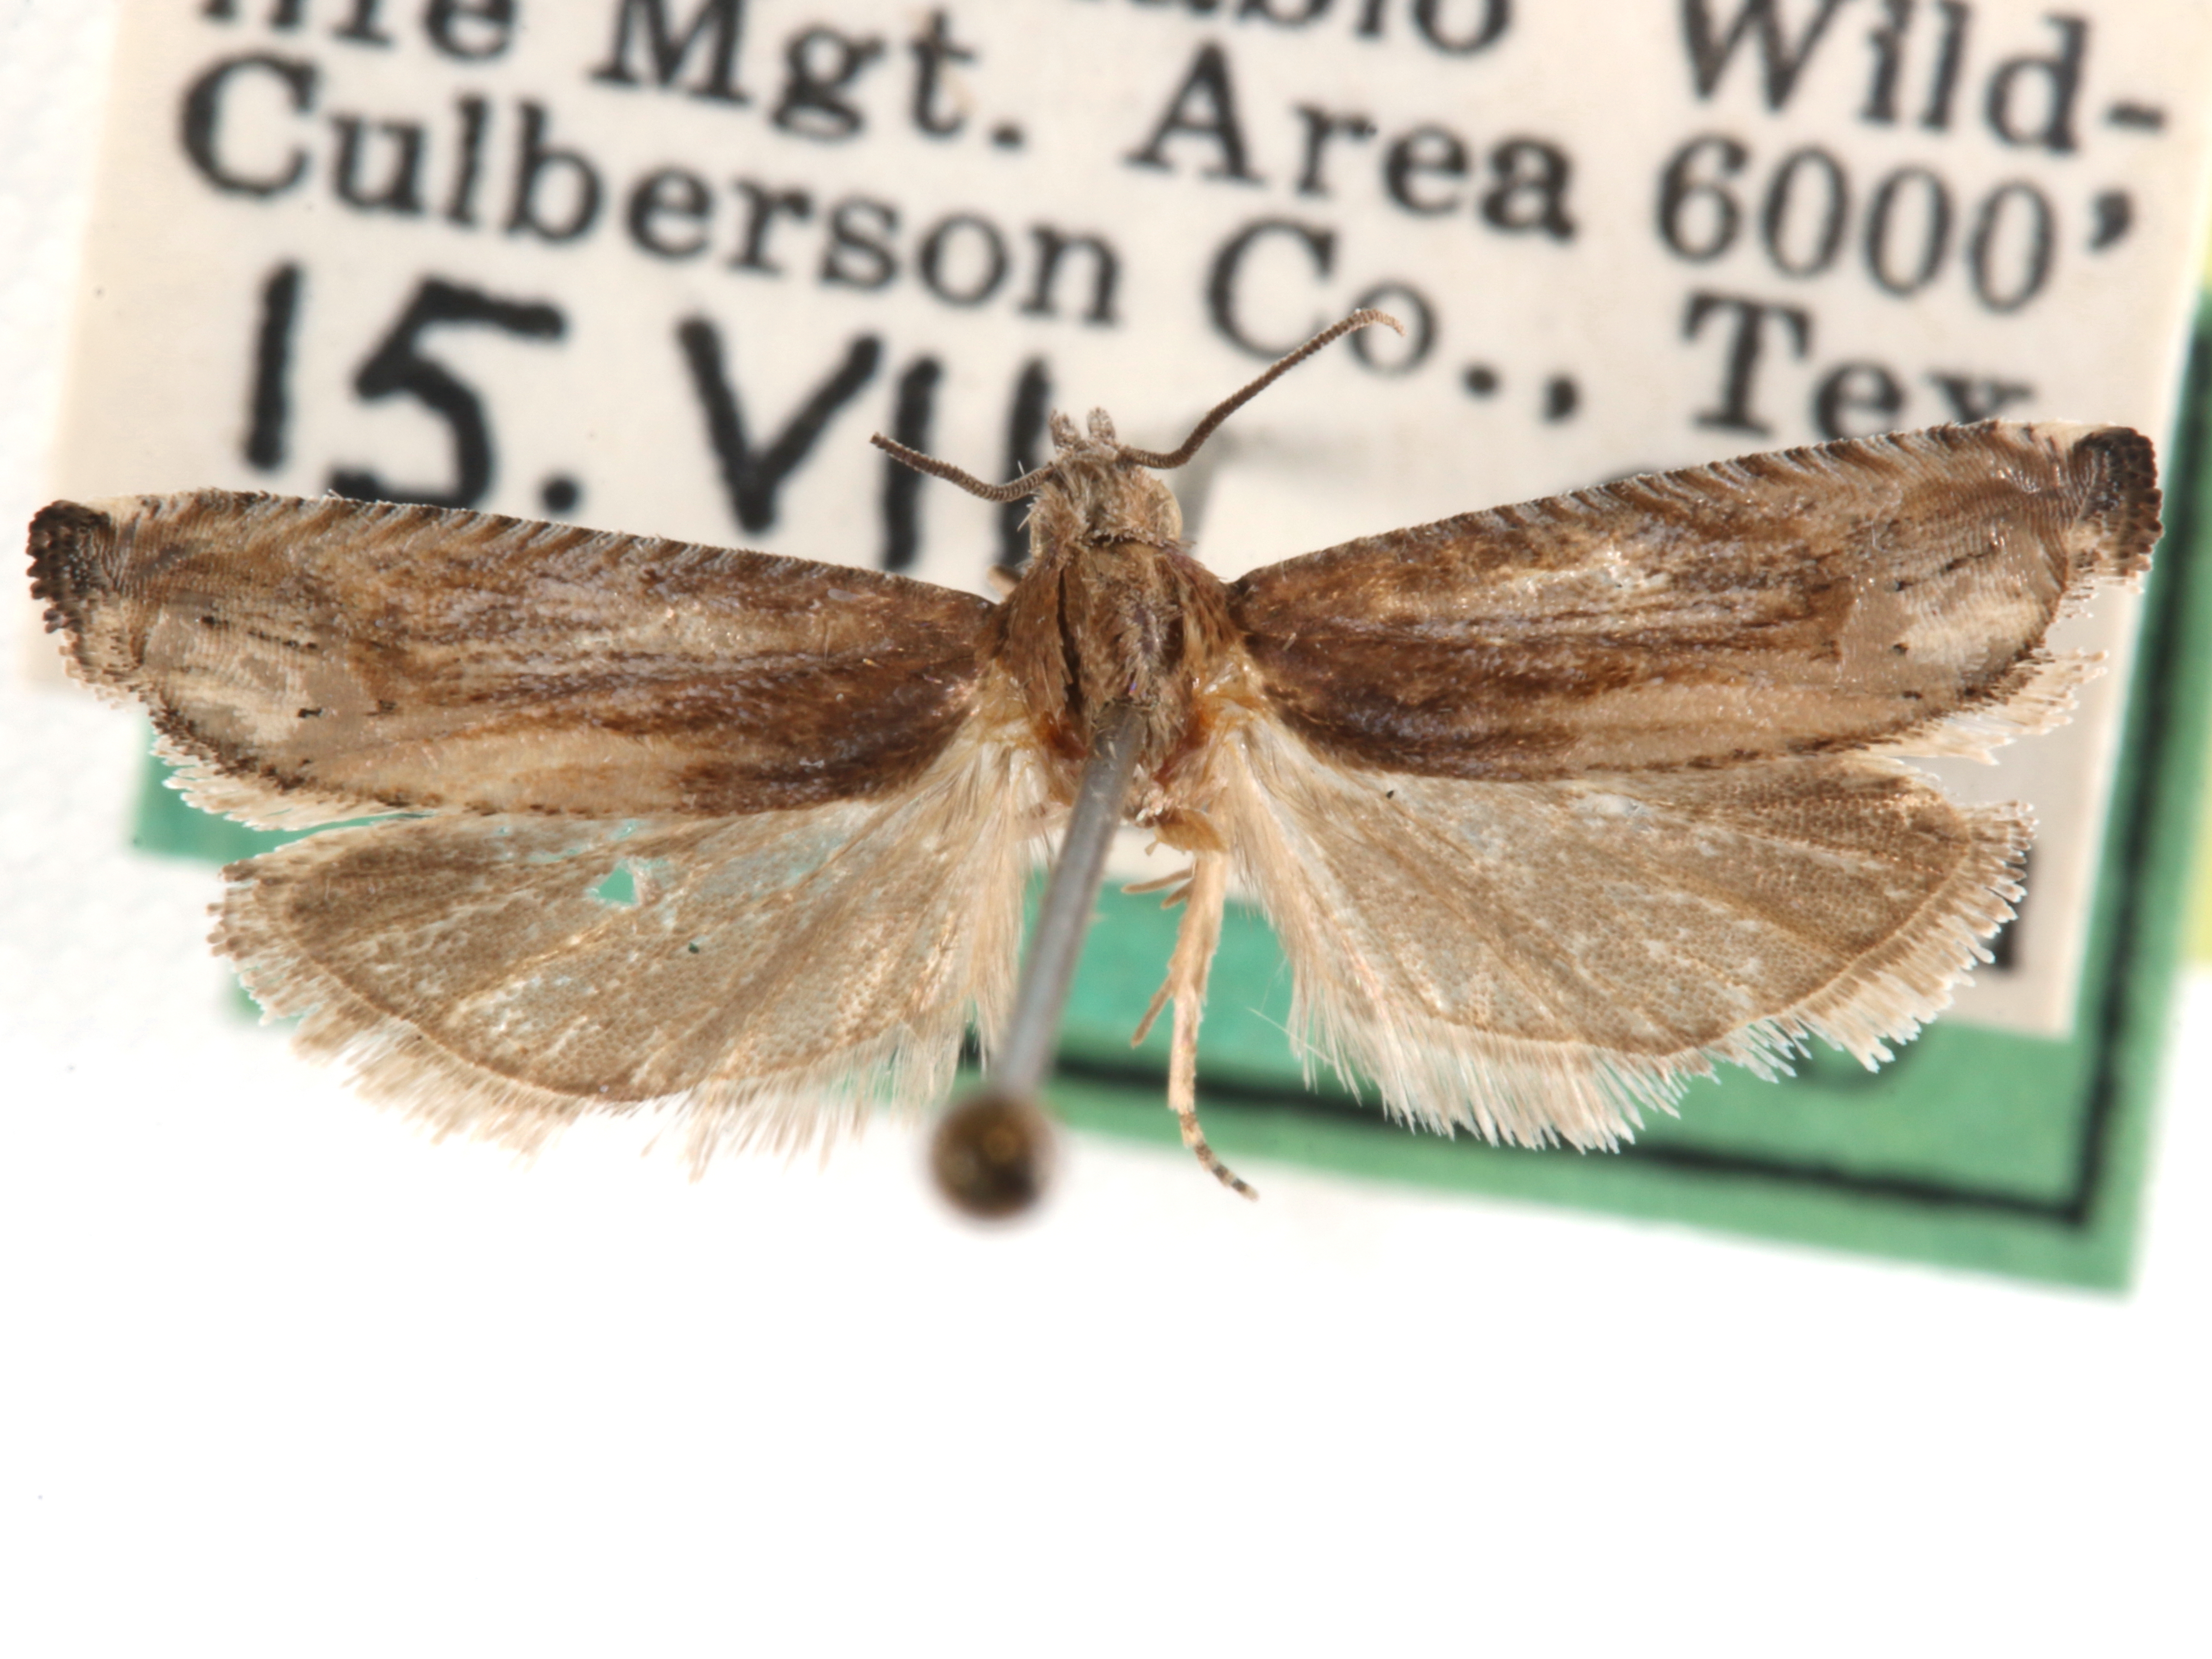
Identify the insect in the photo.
Suleima skinnerana
